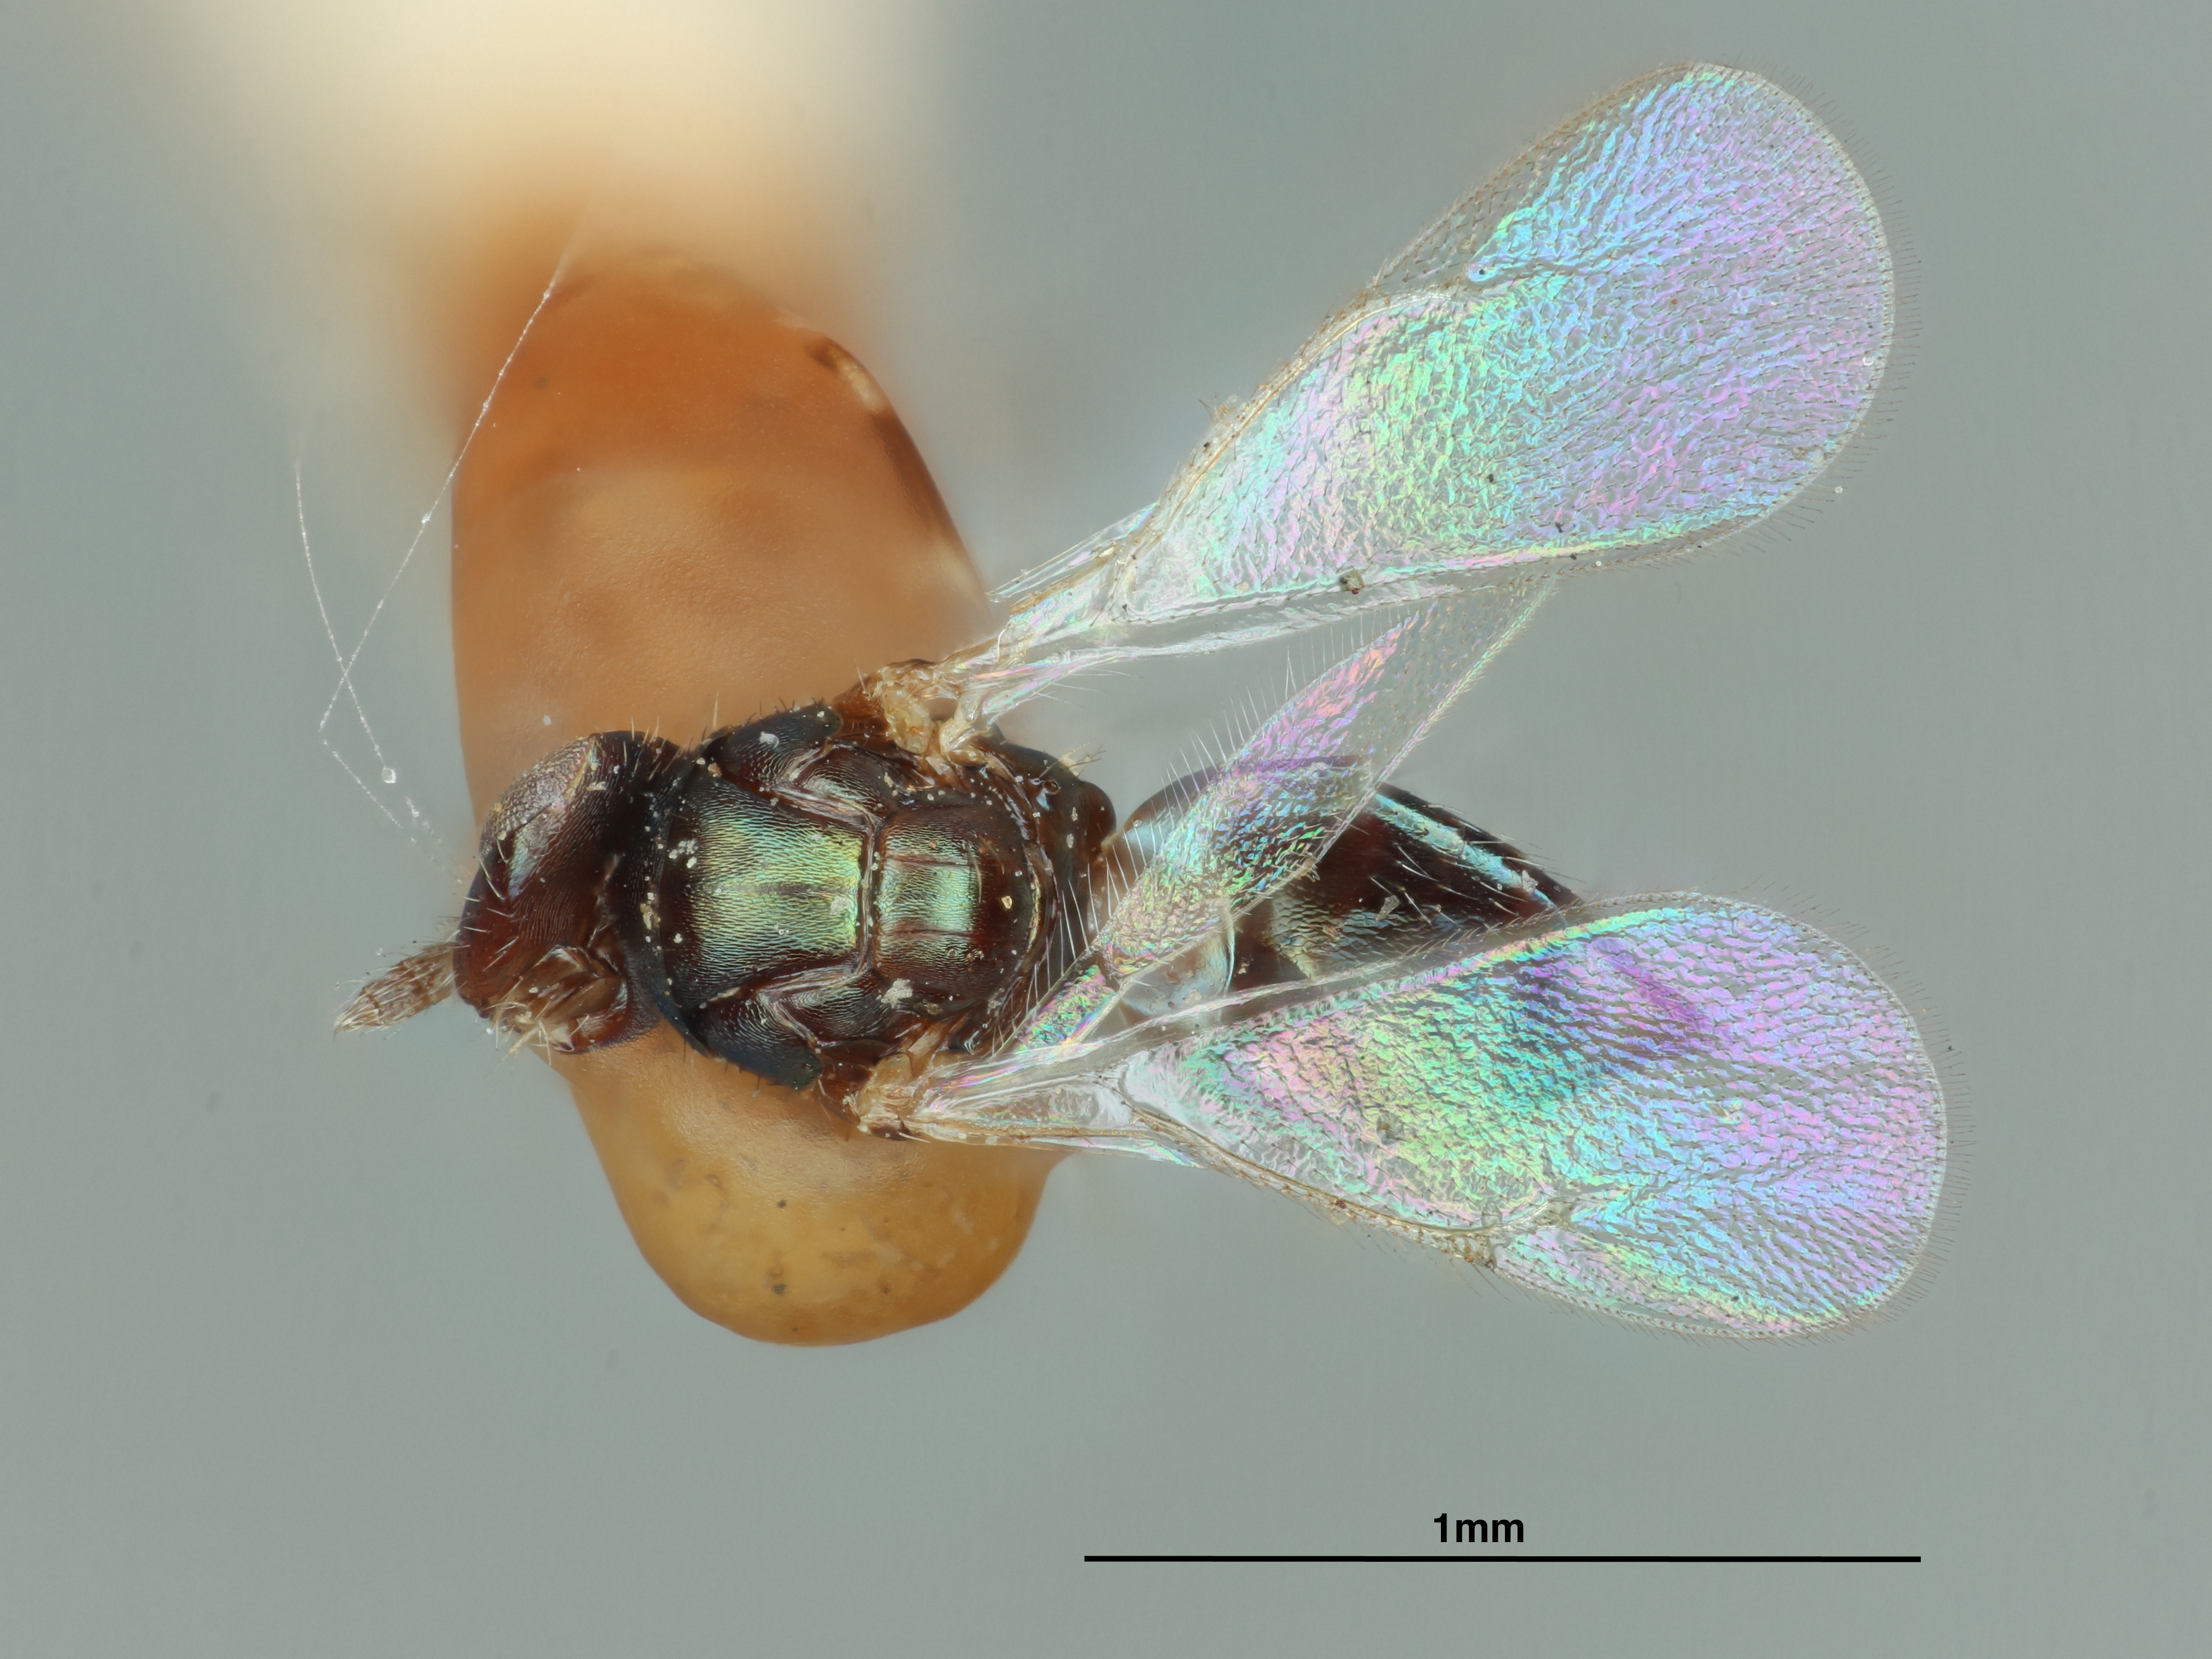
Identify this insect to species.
Tetrastichus microrhopalae
